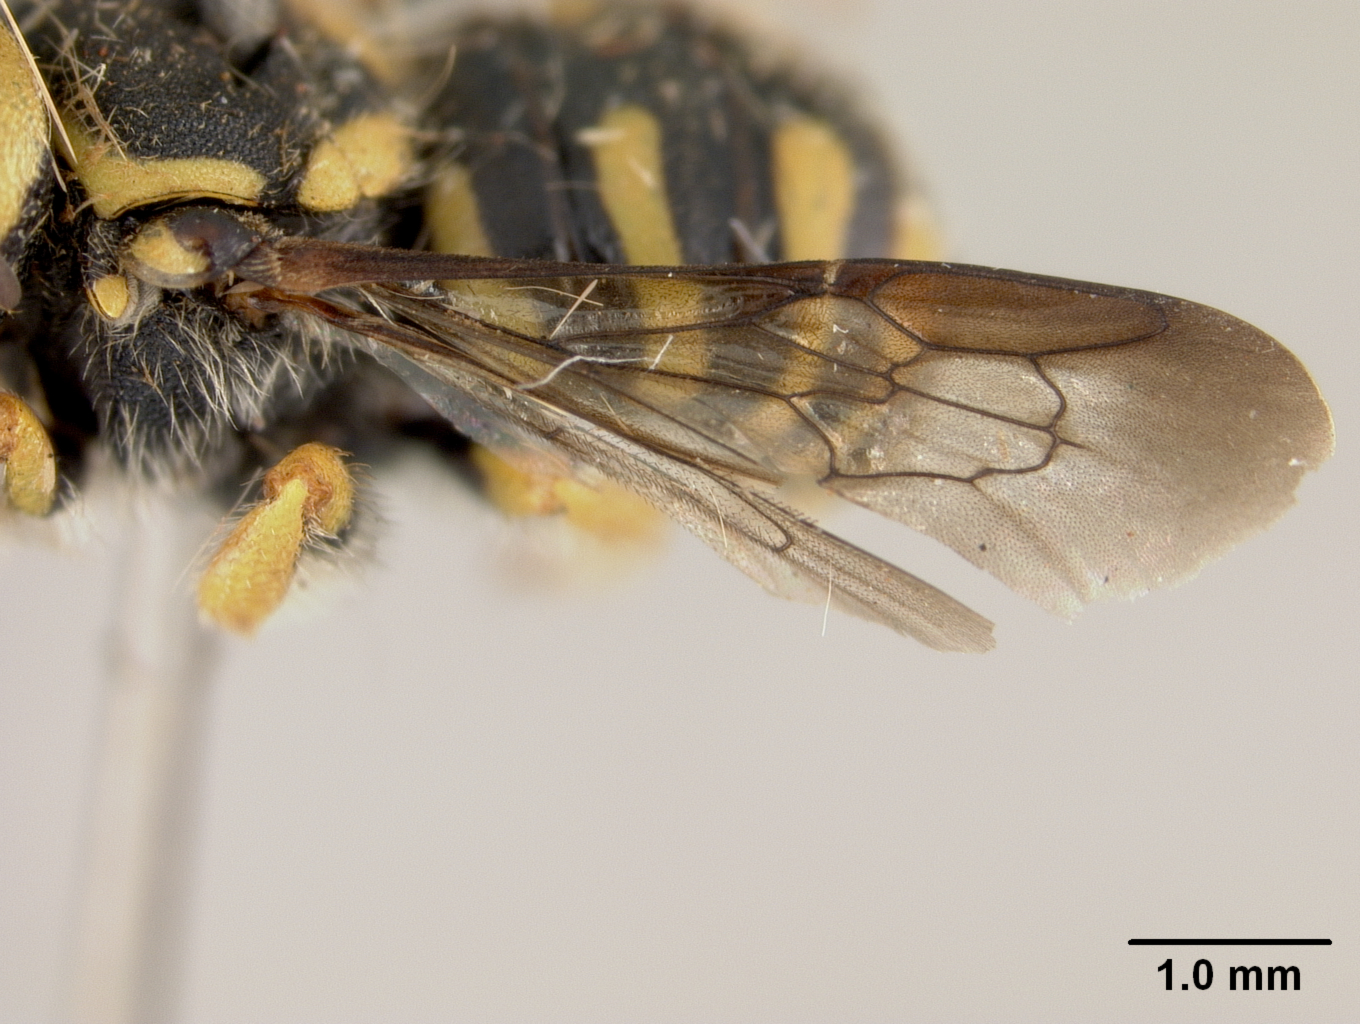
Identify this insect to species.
Exanthidium rotundiventre
